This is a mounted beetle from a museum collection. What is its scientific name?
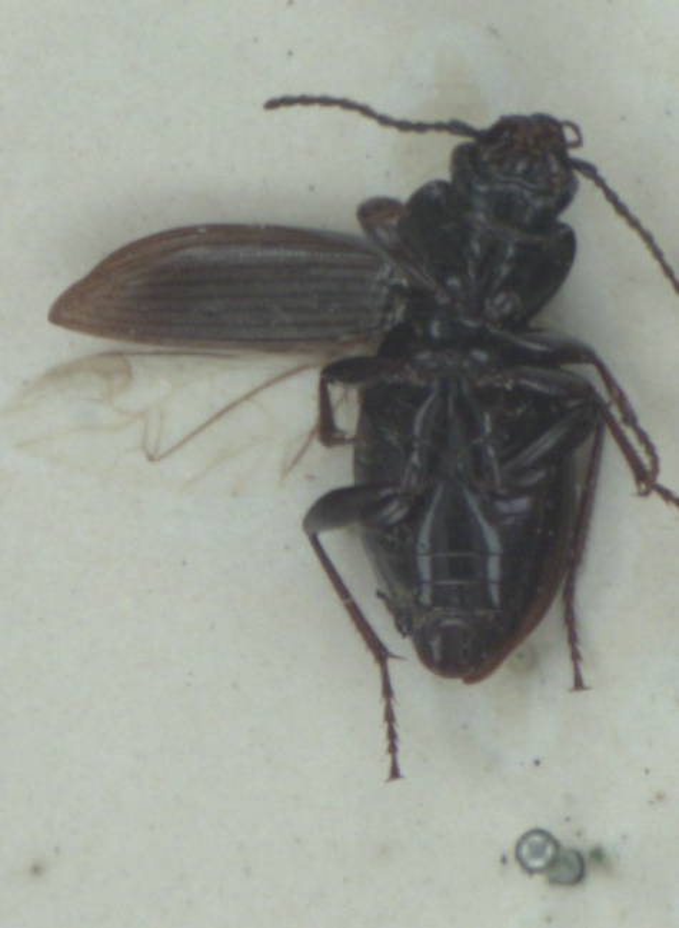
Pterostichus oblongopunctatus
